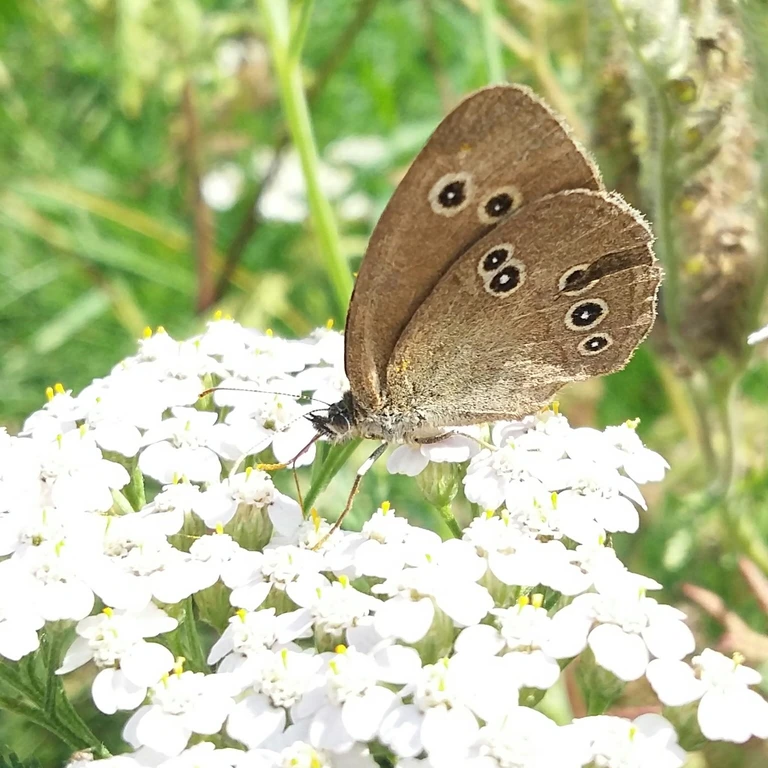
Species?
Aphantopus hyperantus
